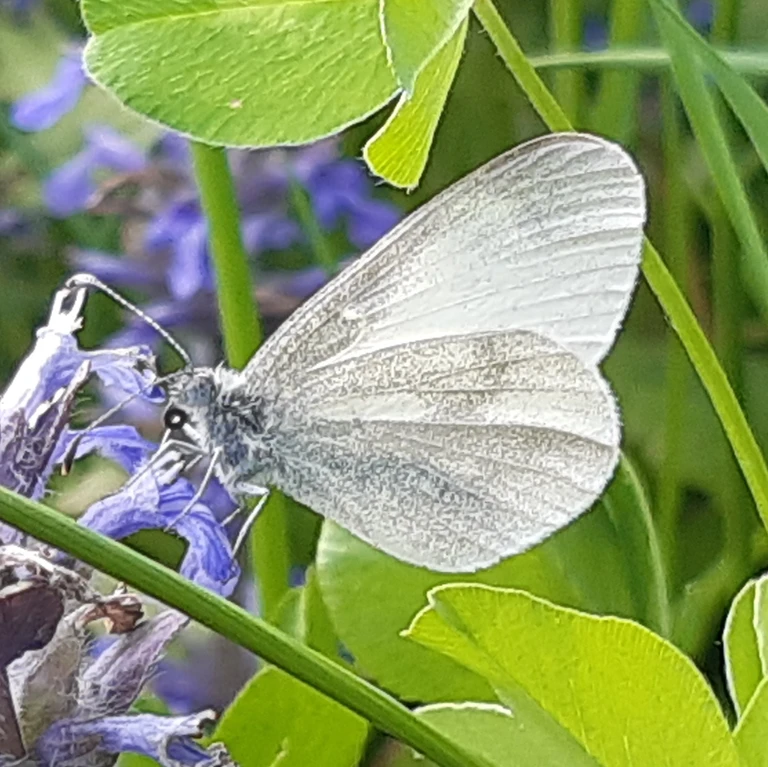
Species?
Leptidea sinapis/juvernica
